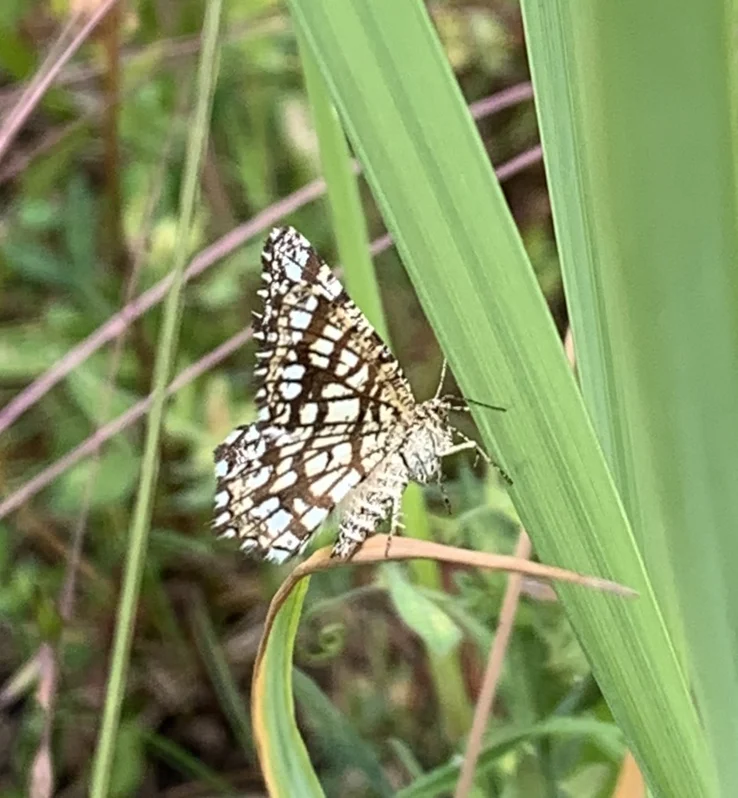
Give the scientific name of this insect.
Chiasmia clathrata
